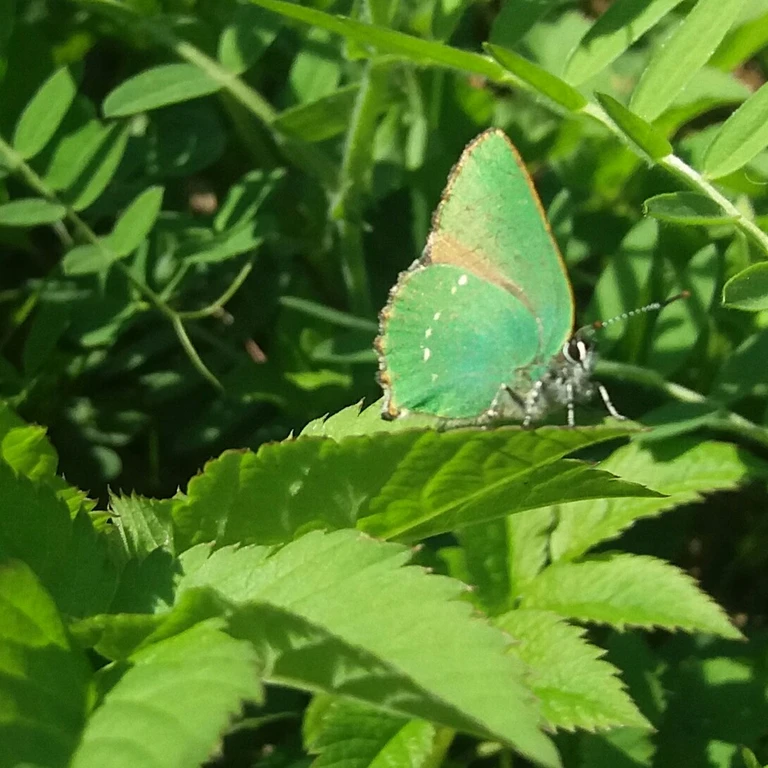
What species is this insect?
Callophrys rubi
